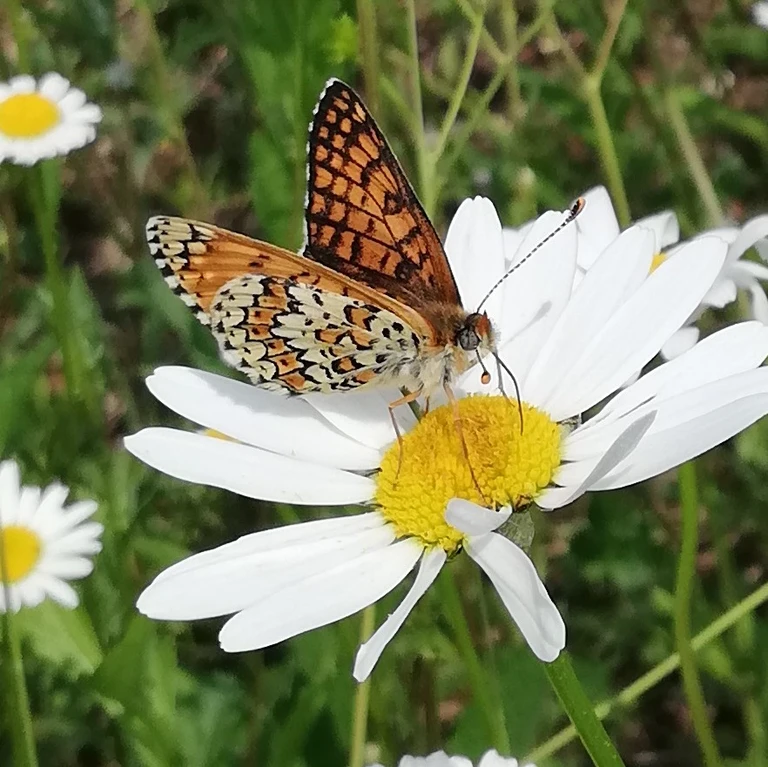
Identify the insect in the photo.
Melitaea cinxia
